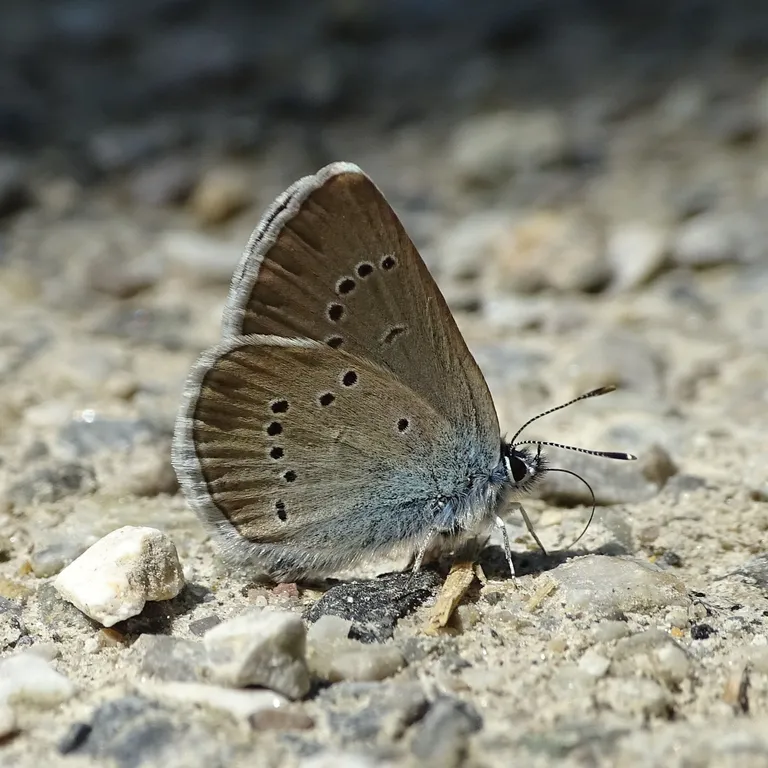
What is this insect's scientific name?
Cyaniris semiargus
